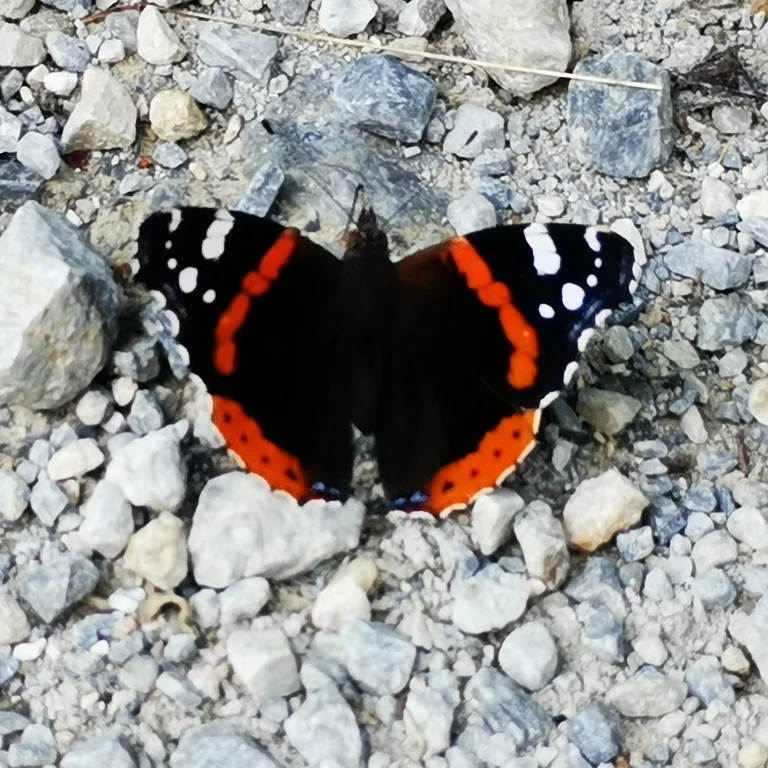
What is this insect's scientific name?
Vanessa atalanta
